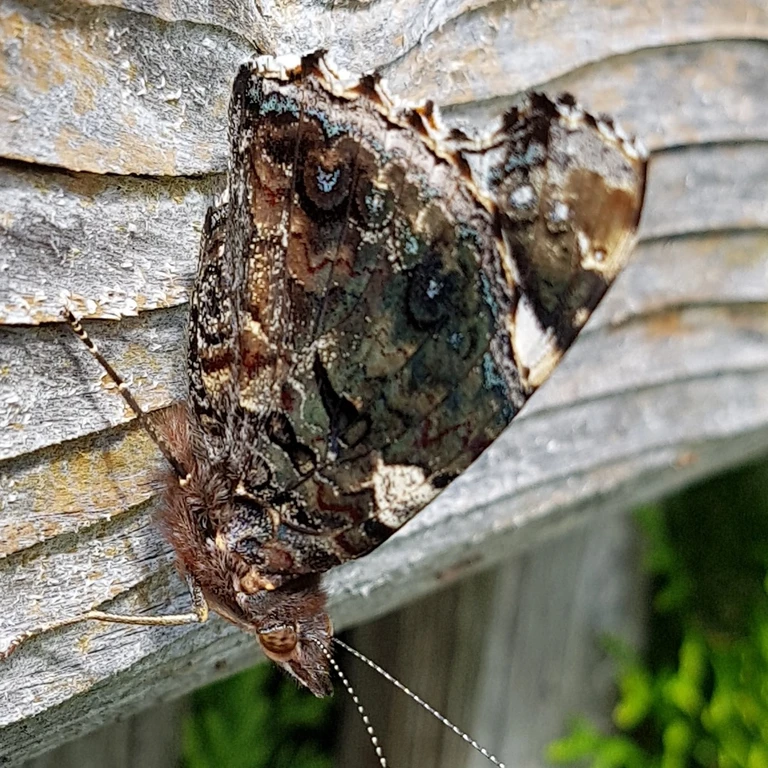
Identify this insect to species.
Vanessa atalanta
